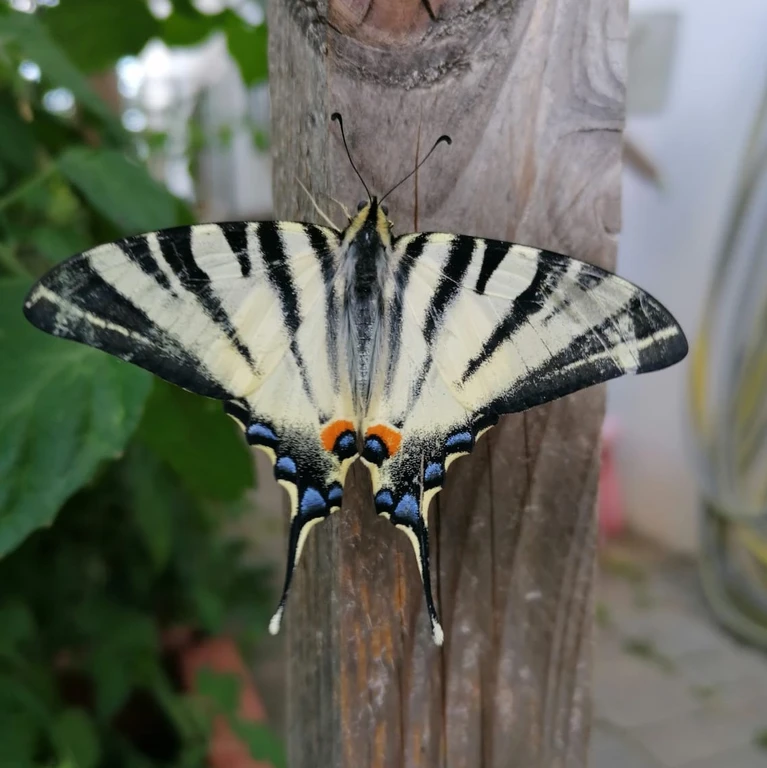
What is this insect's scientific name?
Iphiclides podalirius
